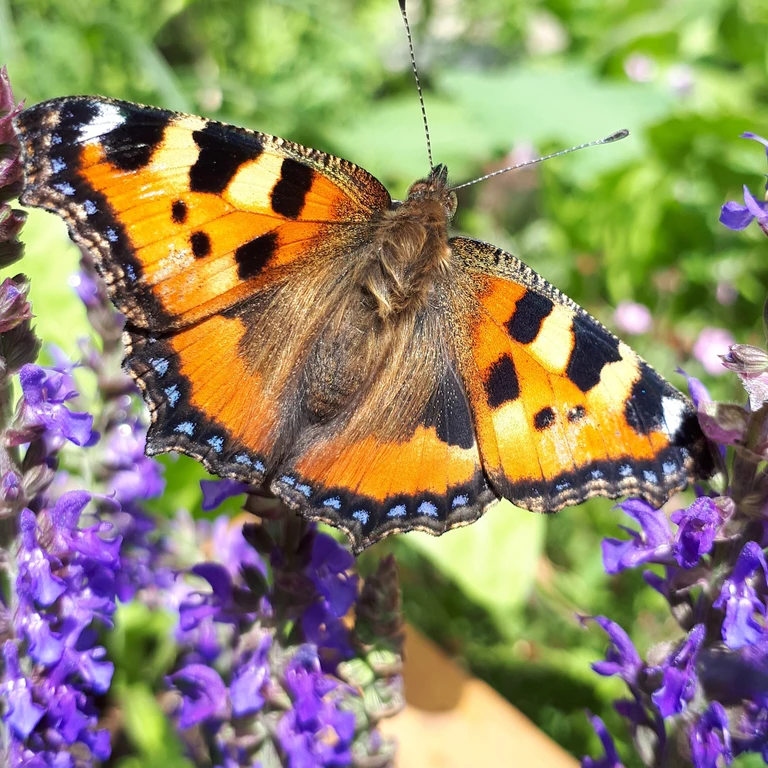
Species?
Aglais urticae
